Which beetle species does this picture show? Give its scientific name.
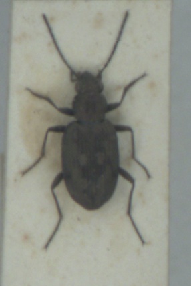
Bembidion litorale
